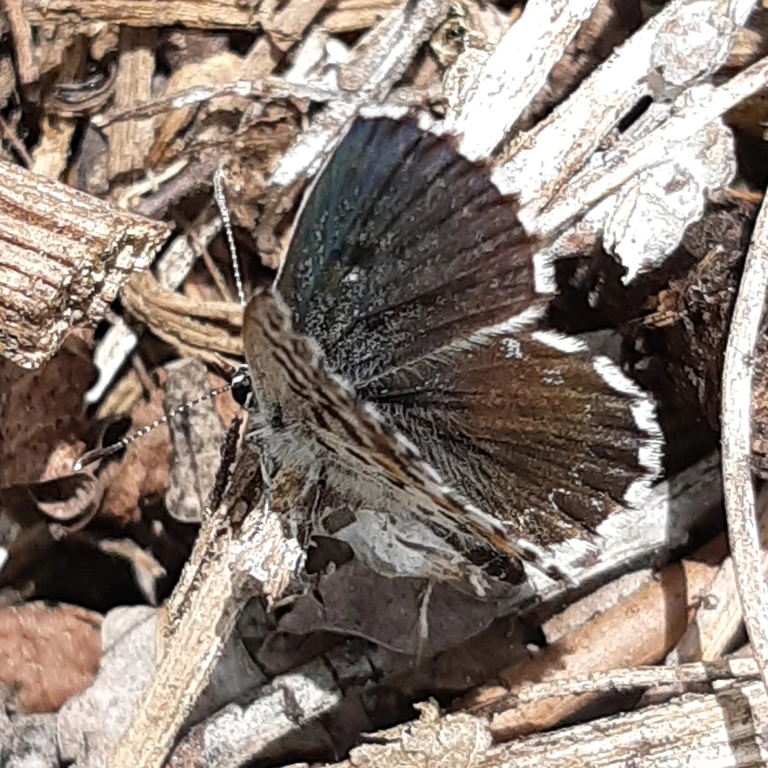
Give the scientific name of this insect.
Scolitantides orion
